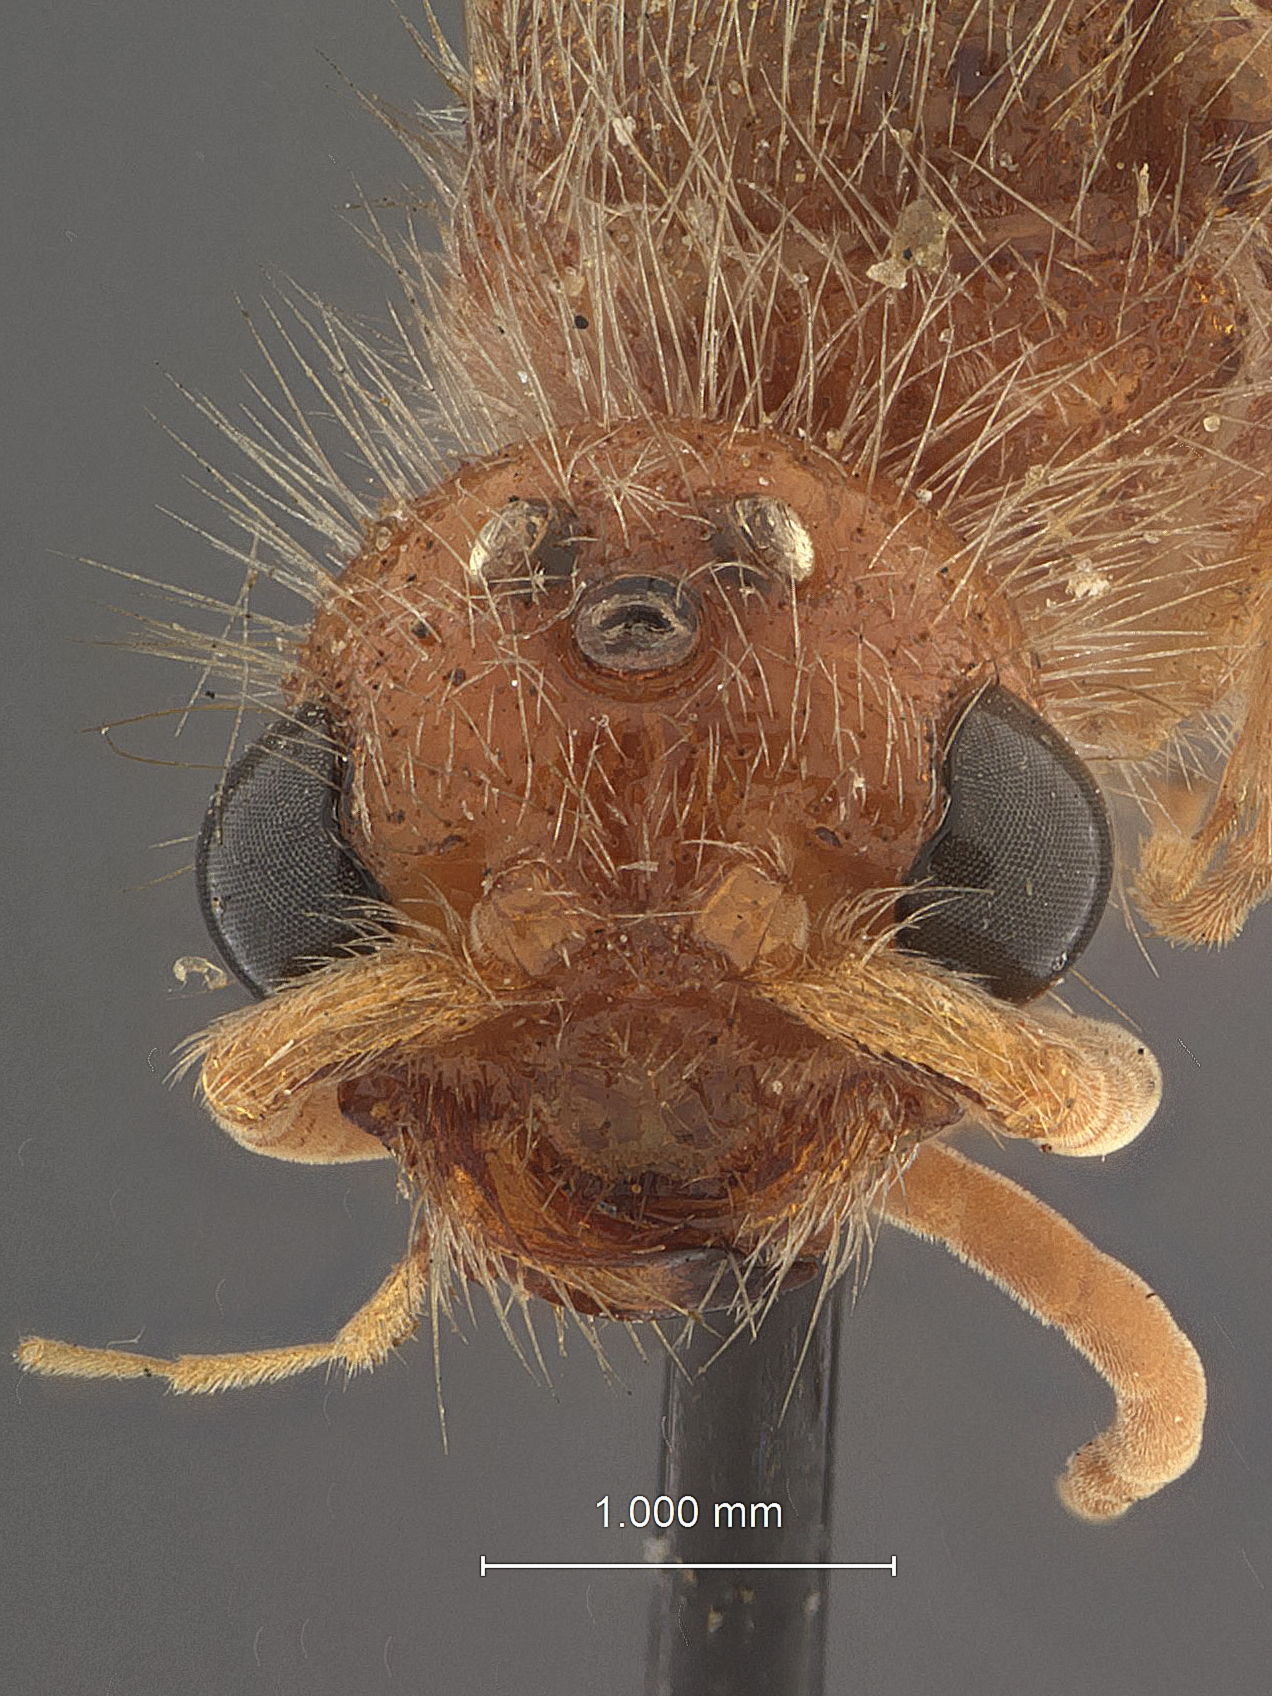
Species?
Odontophotopsis mellicausa
